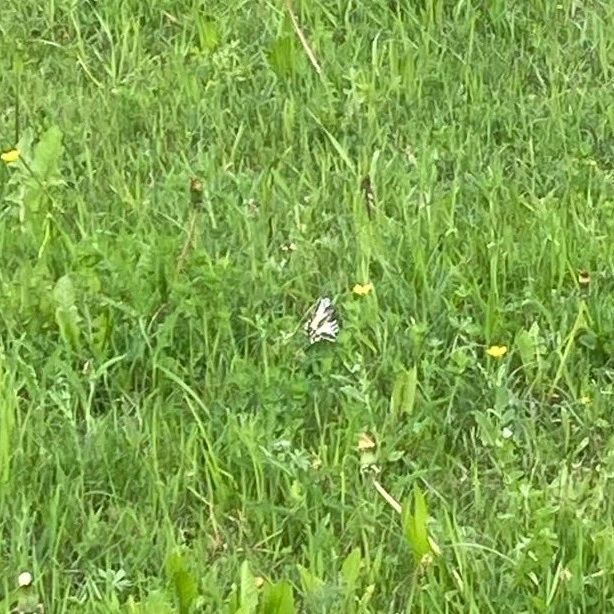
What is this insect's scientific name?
Papilio machaon
